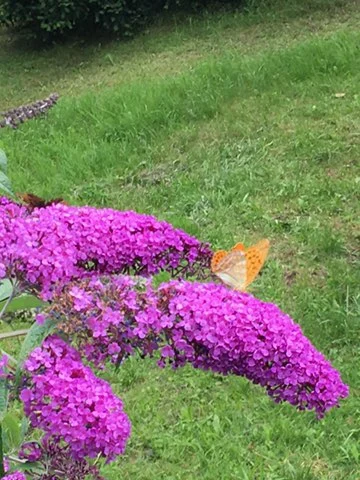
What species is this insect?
Argynnis paphia
